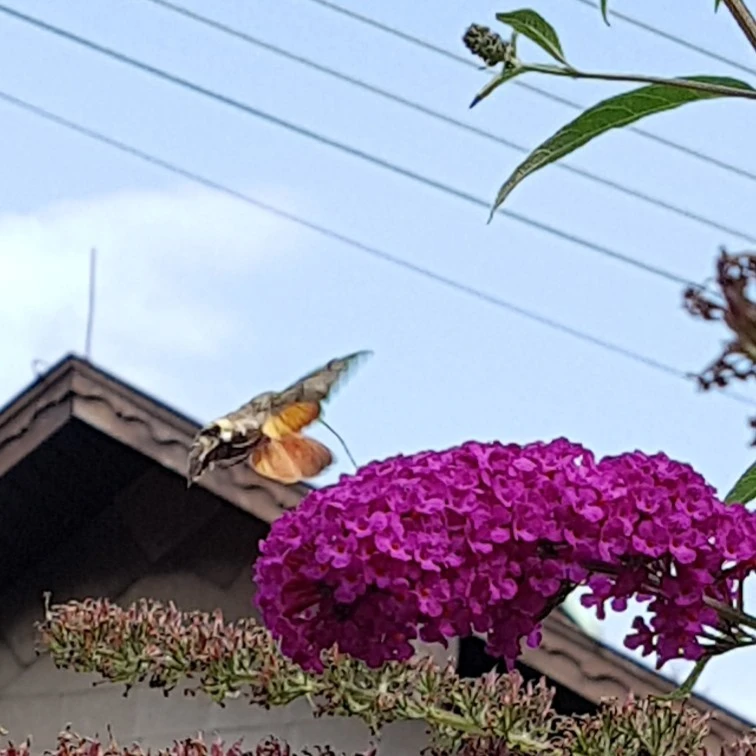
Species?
Macroglossum stellatarum
